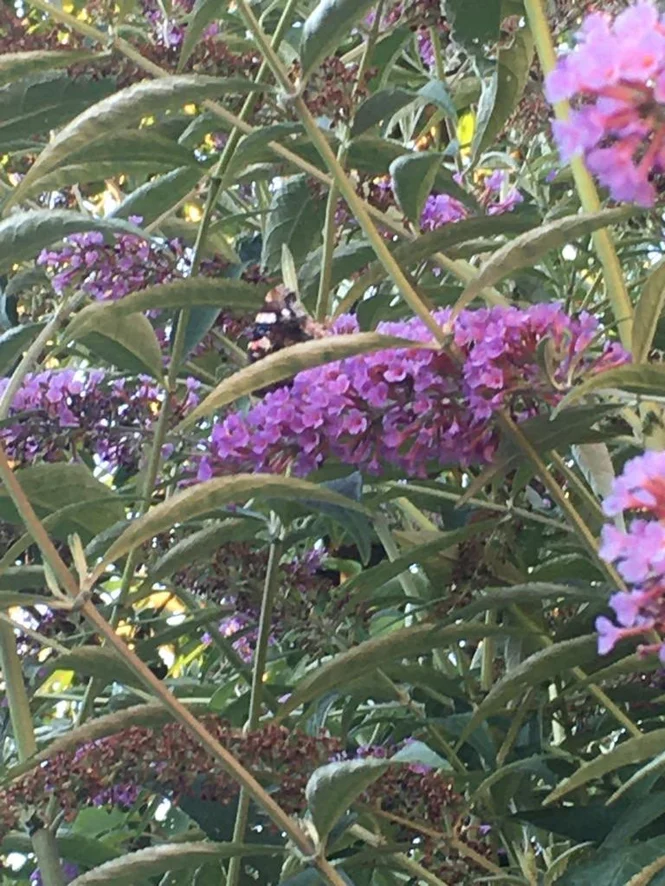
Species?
Vanessa atalanta
